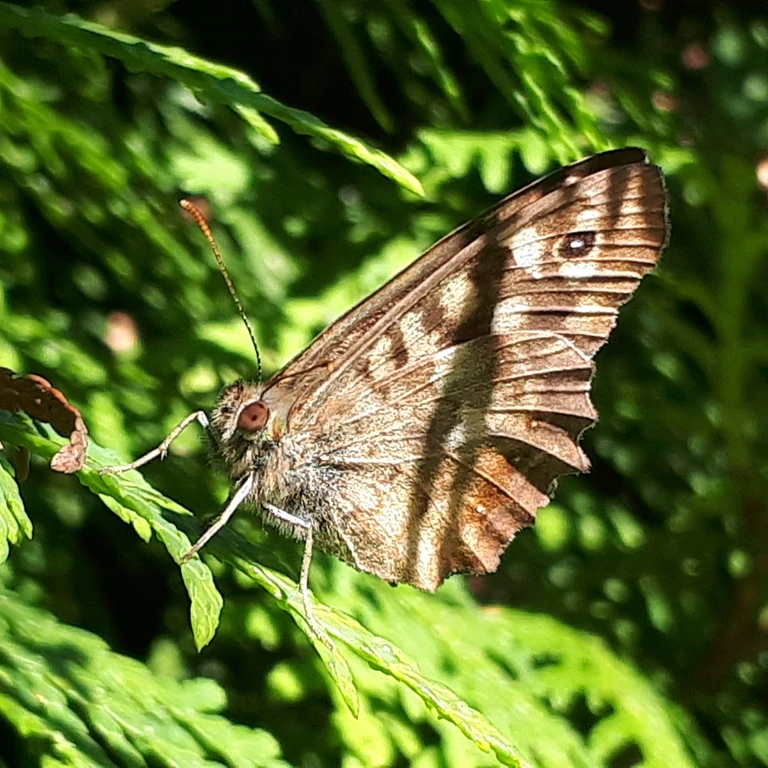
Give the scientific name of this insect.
Pararge aegeria
